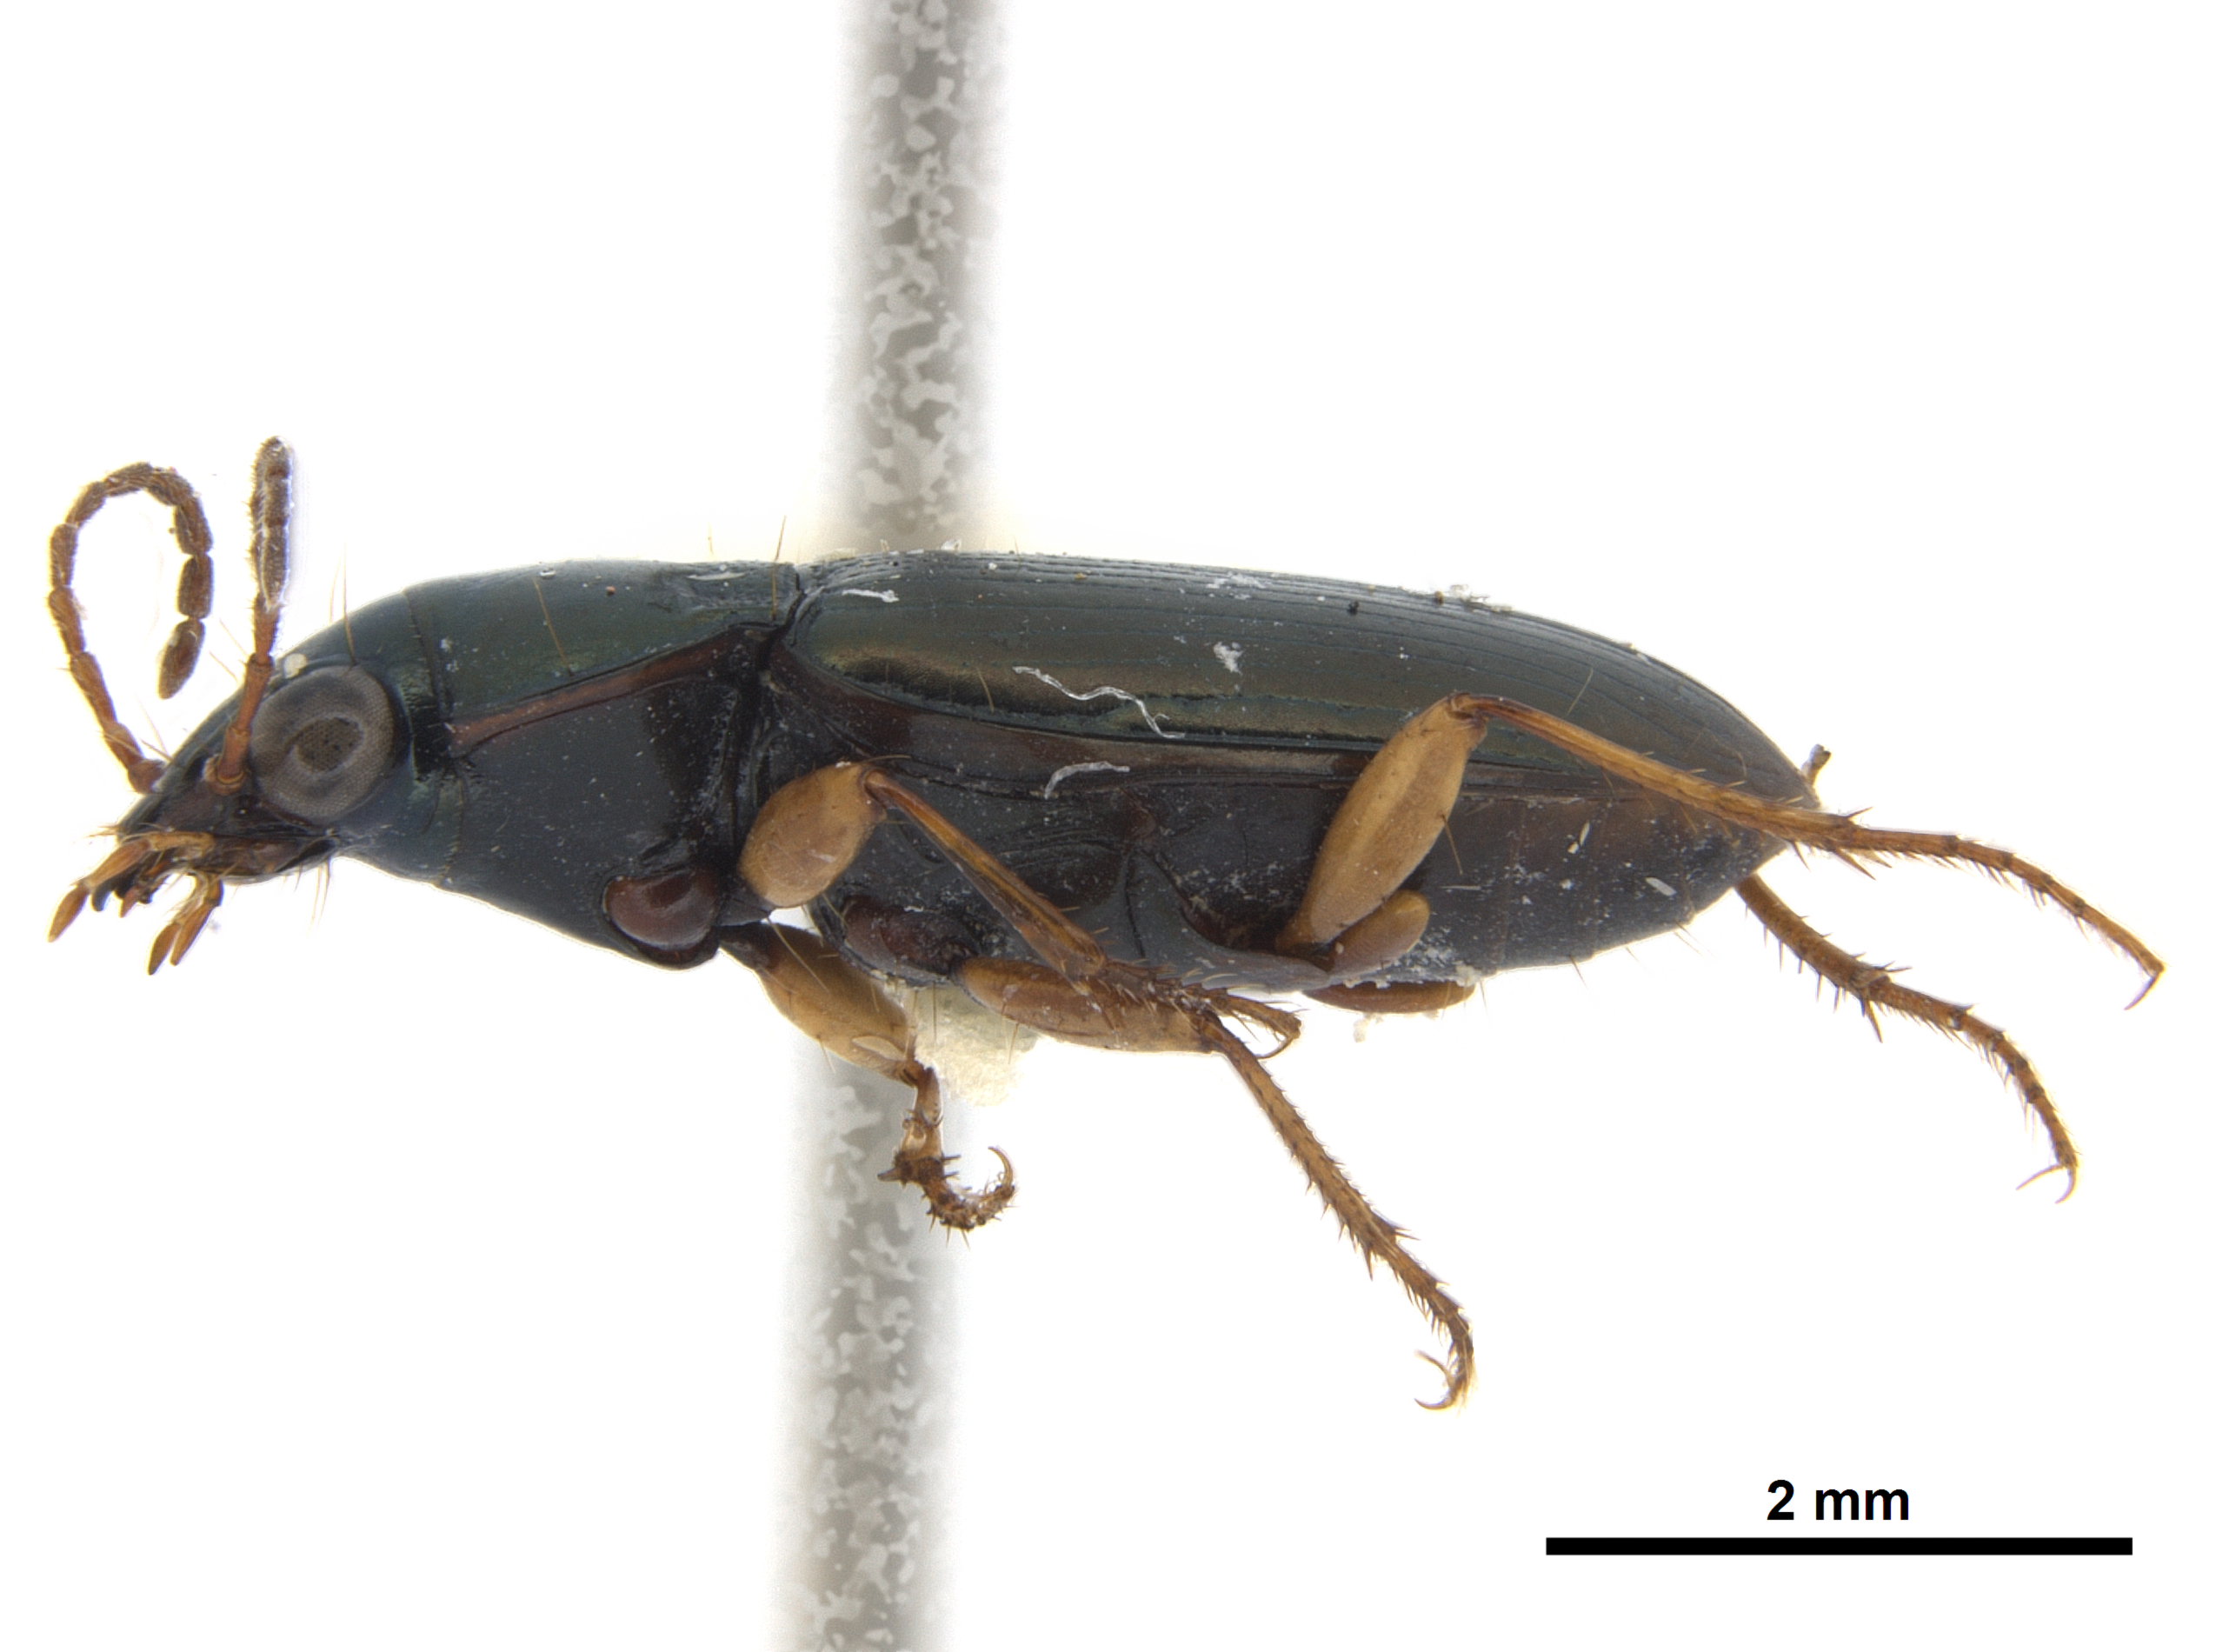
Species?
Pogogenus biroi (also Pogonus biroi)
